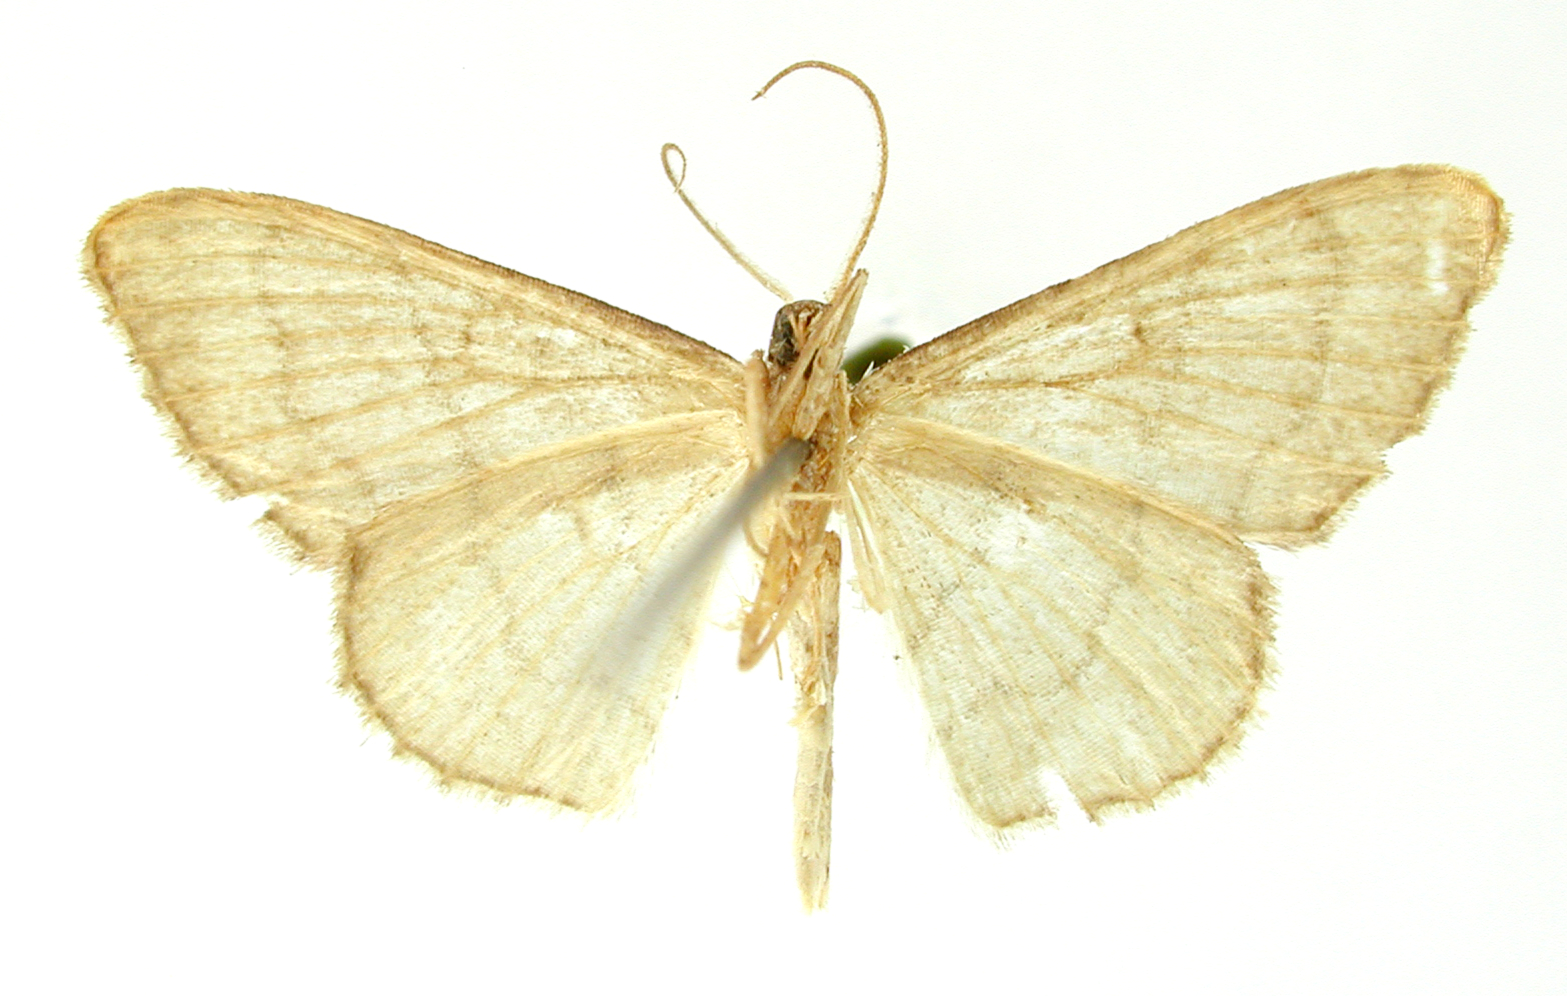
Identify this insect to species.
Ptychamalia exempta (also Hamalia exempta)
